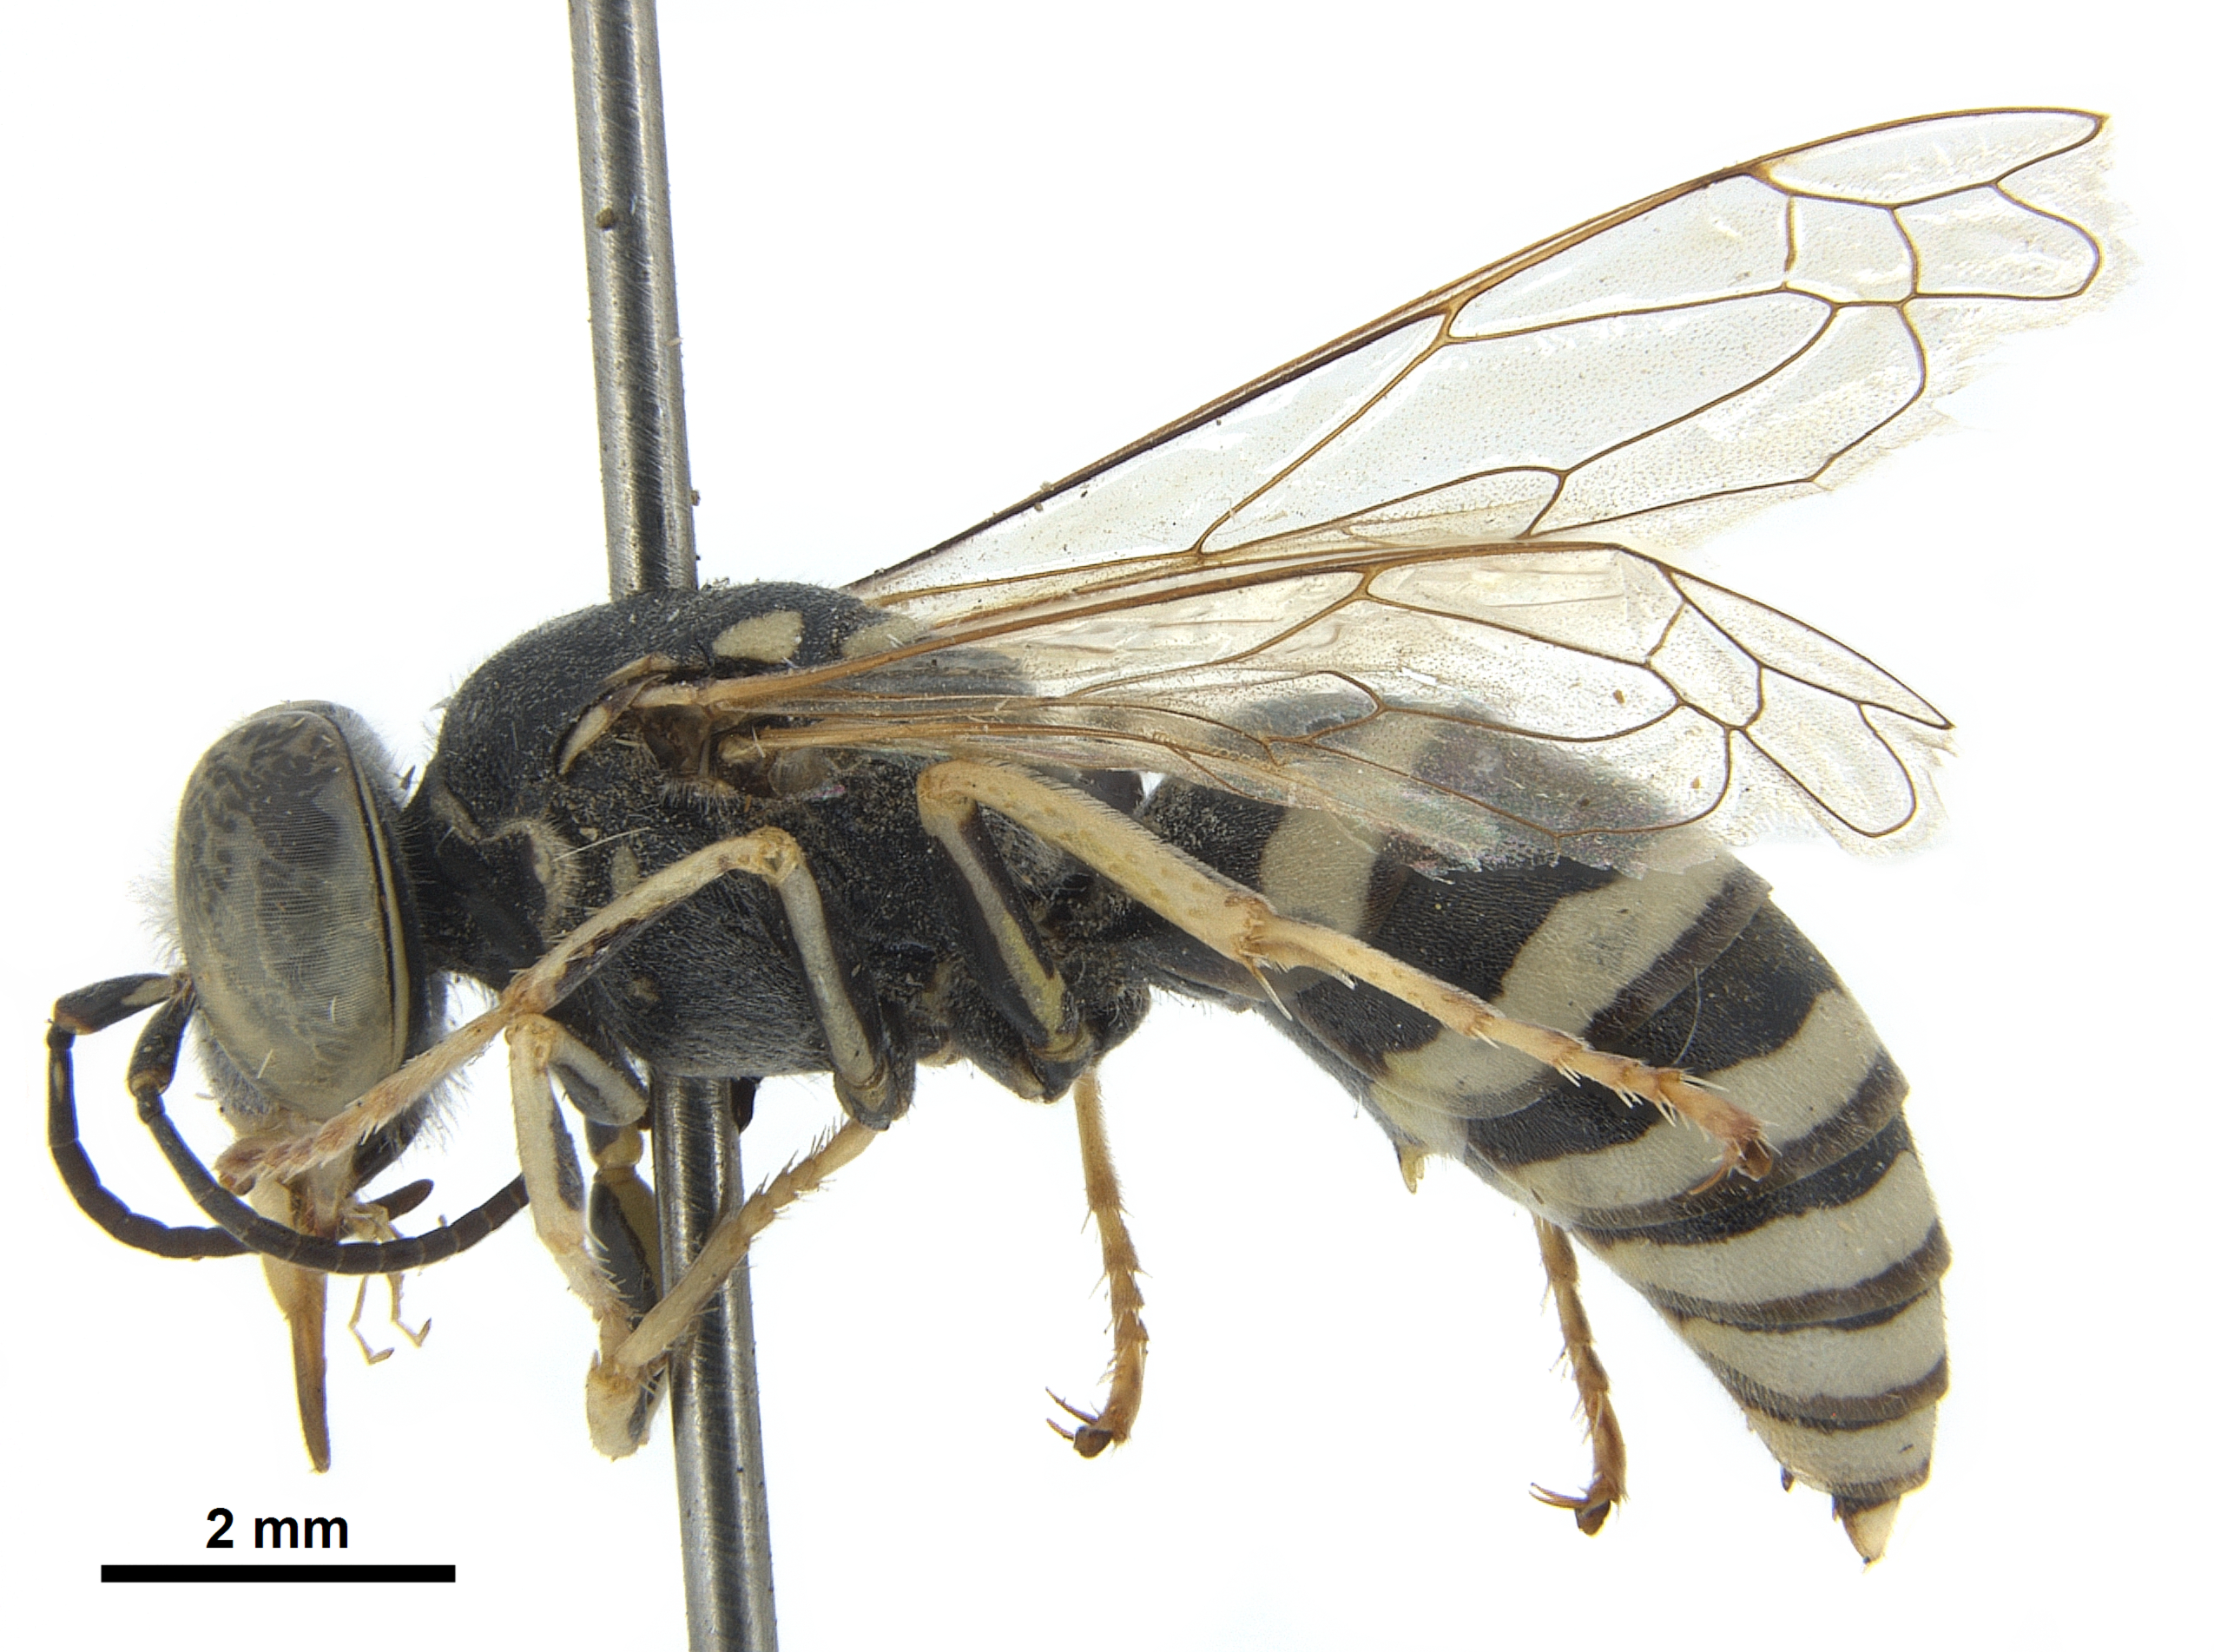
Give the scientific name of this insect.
Glenostictia pulla
